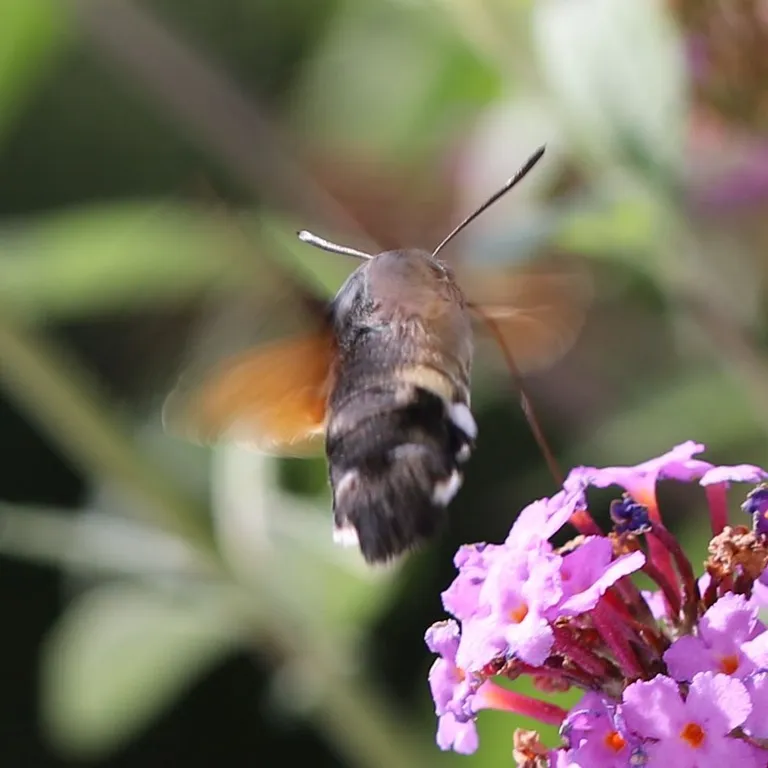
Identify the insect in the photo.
Macroglossum stellatarum
